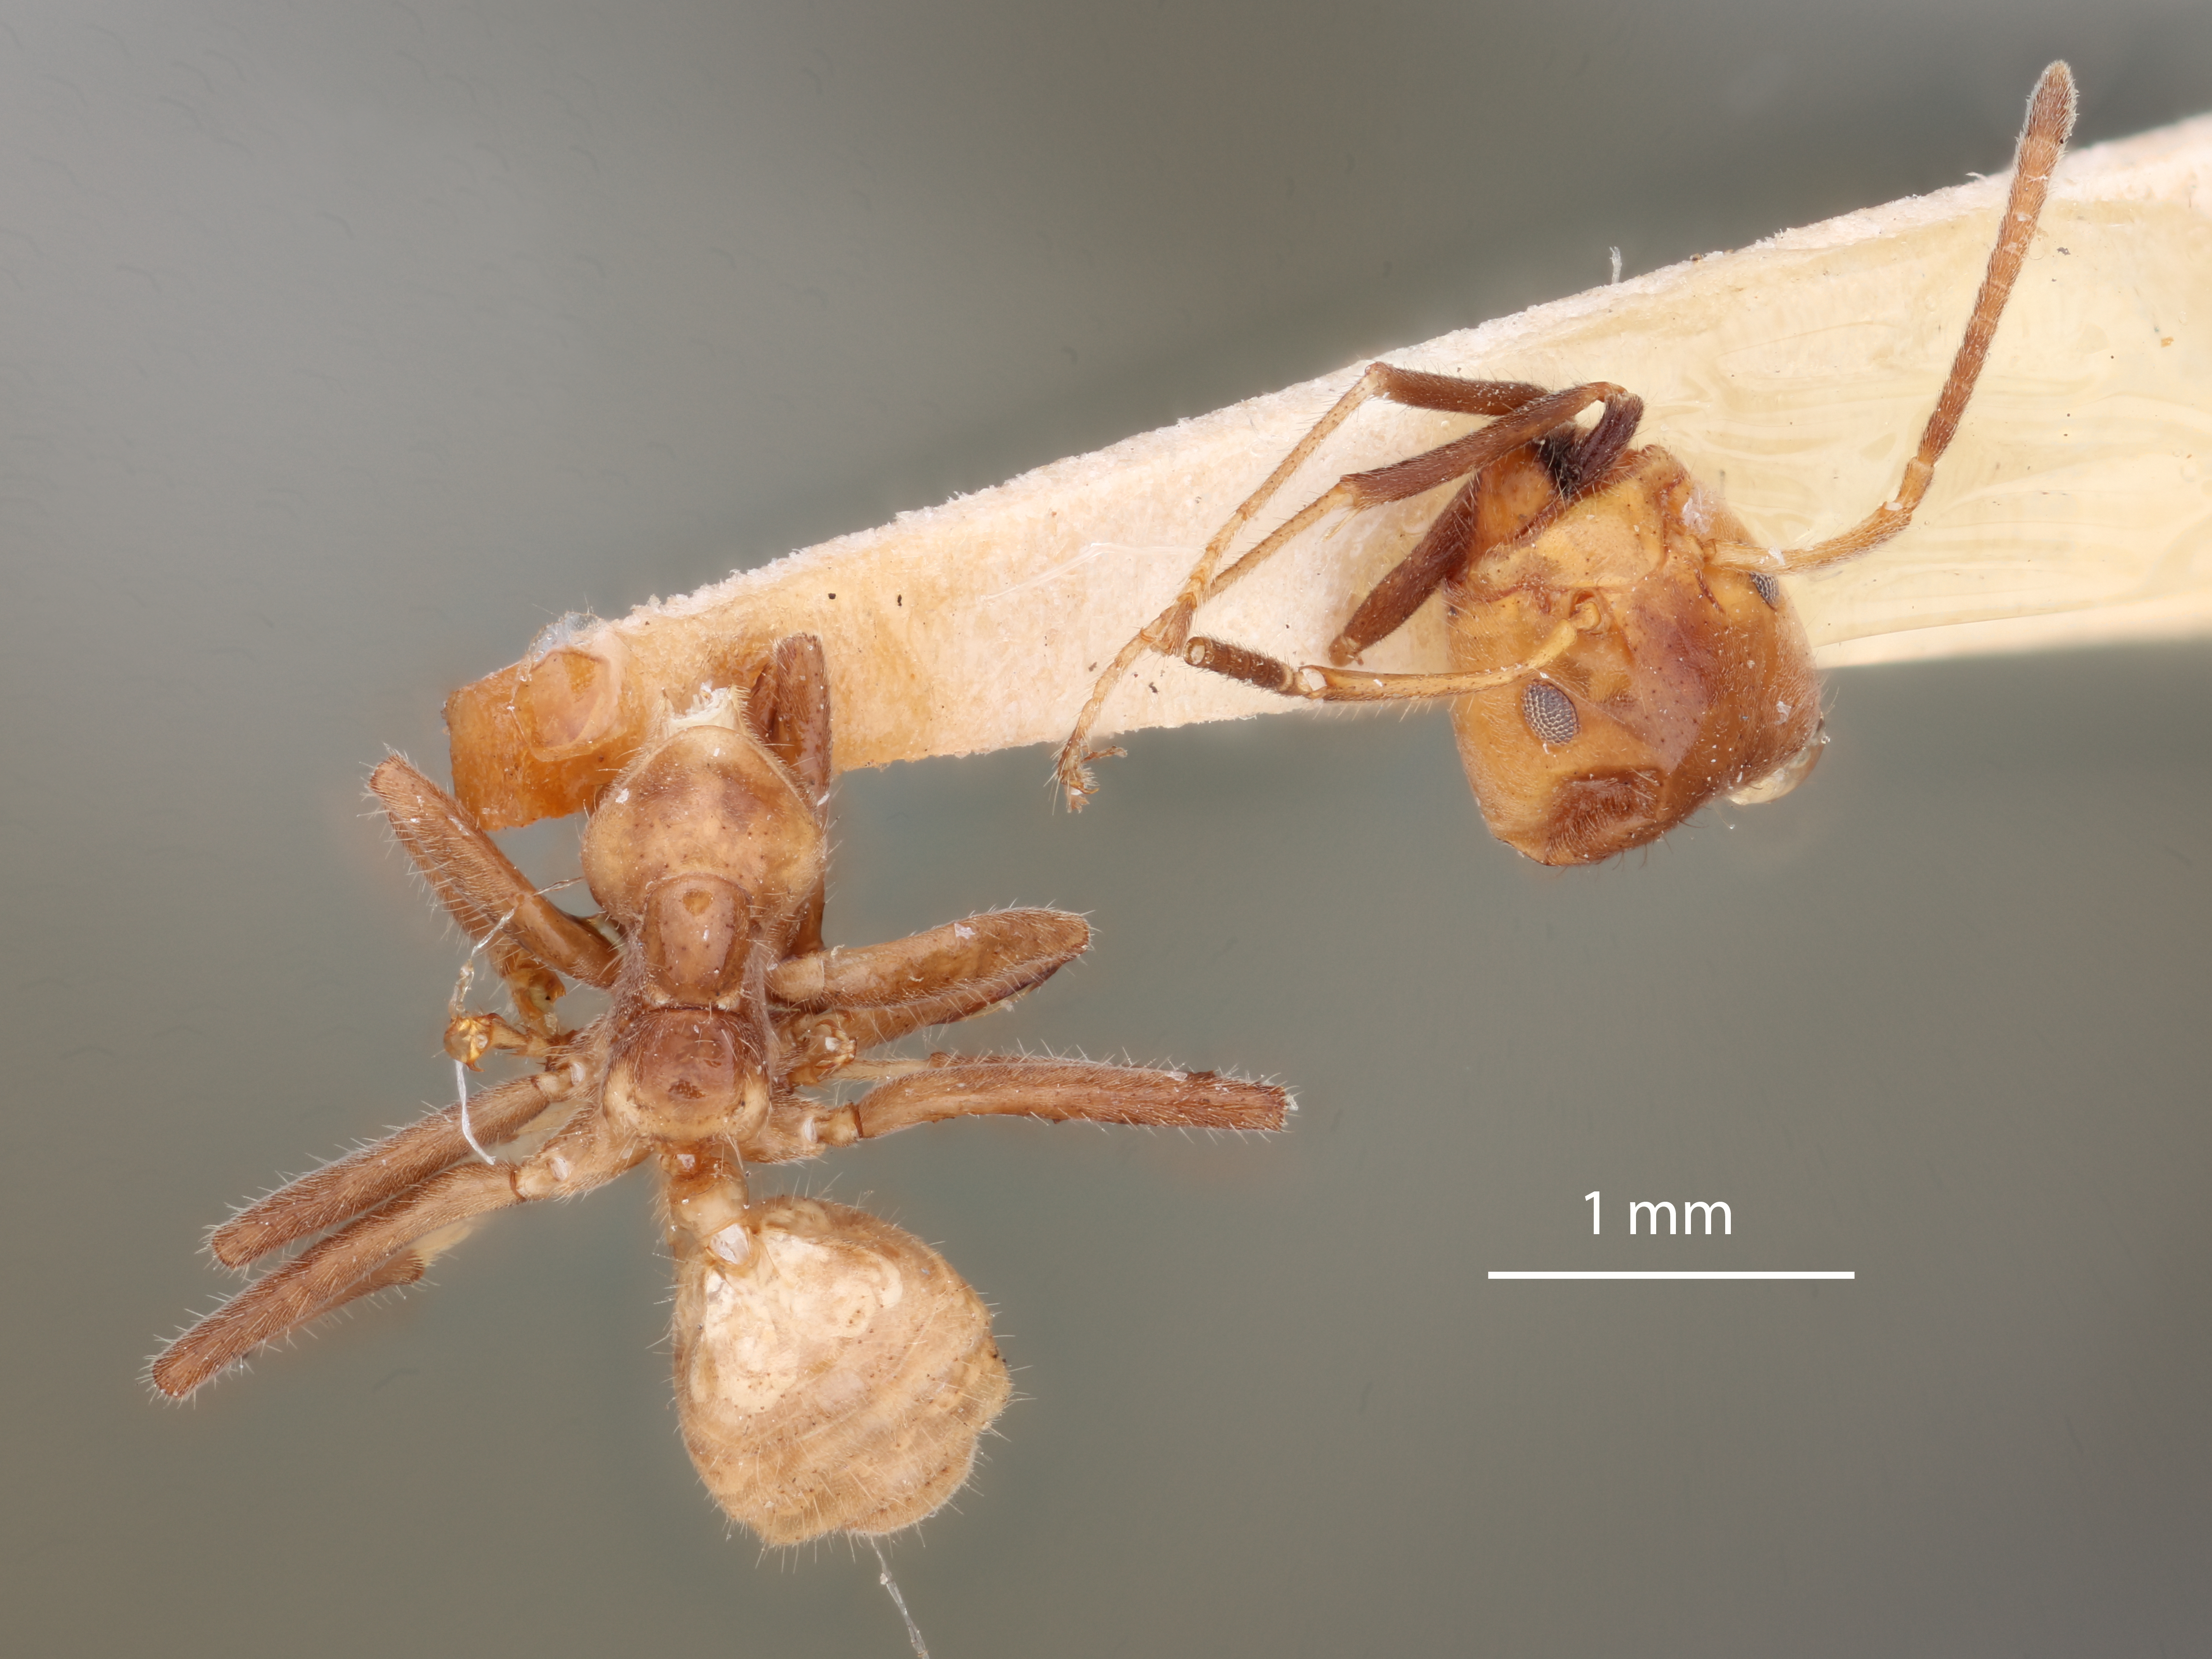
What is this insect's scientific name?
Azteka coeruleipennis
